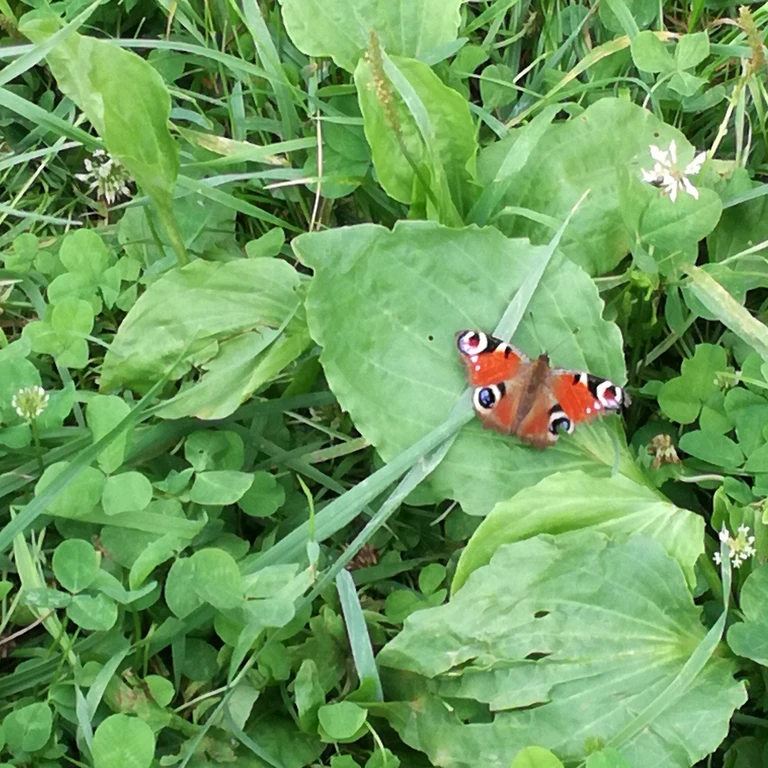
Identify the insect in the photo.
Aglais io
